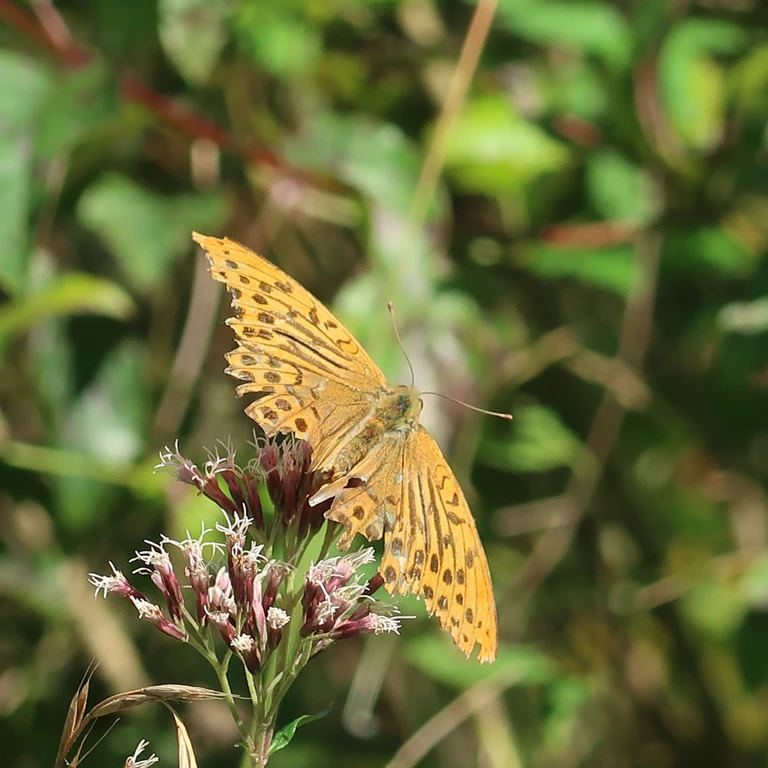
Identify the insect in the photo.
Argynnis paphia
